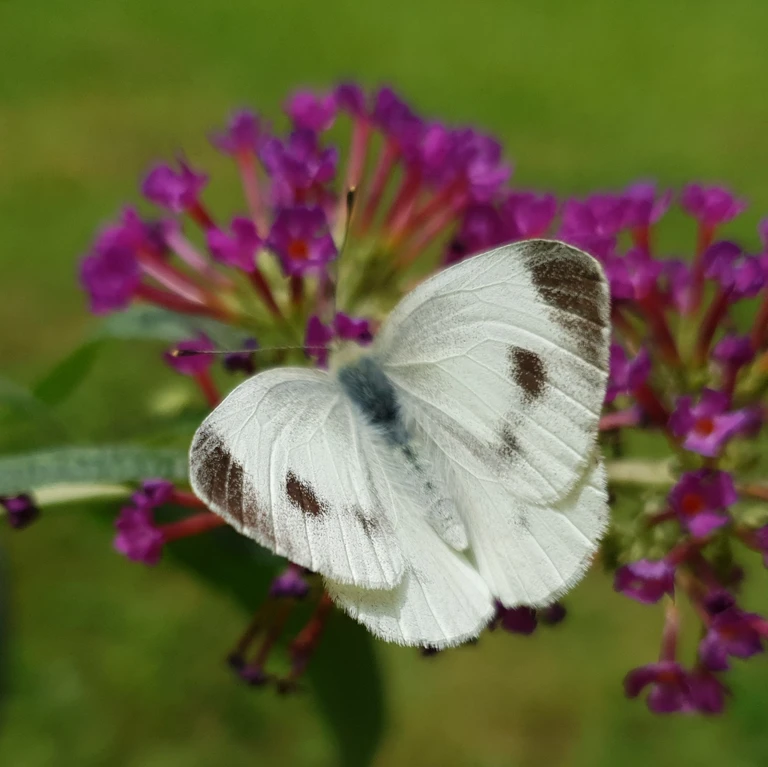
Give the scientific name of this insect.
Pieris mannii
